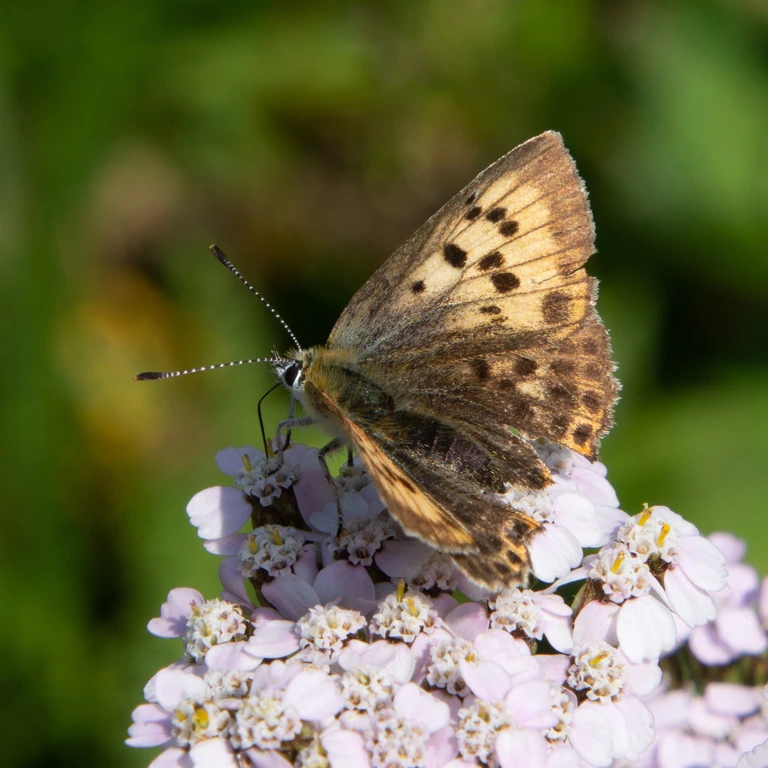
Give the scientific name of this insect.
Lycaena virgaureae
